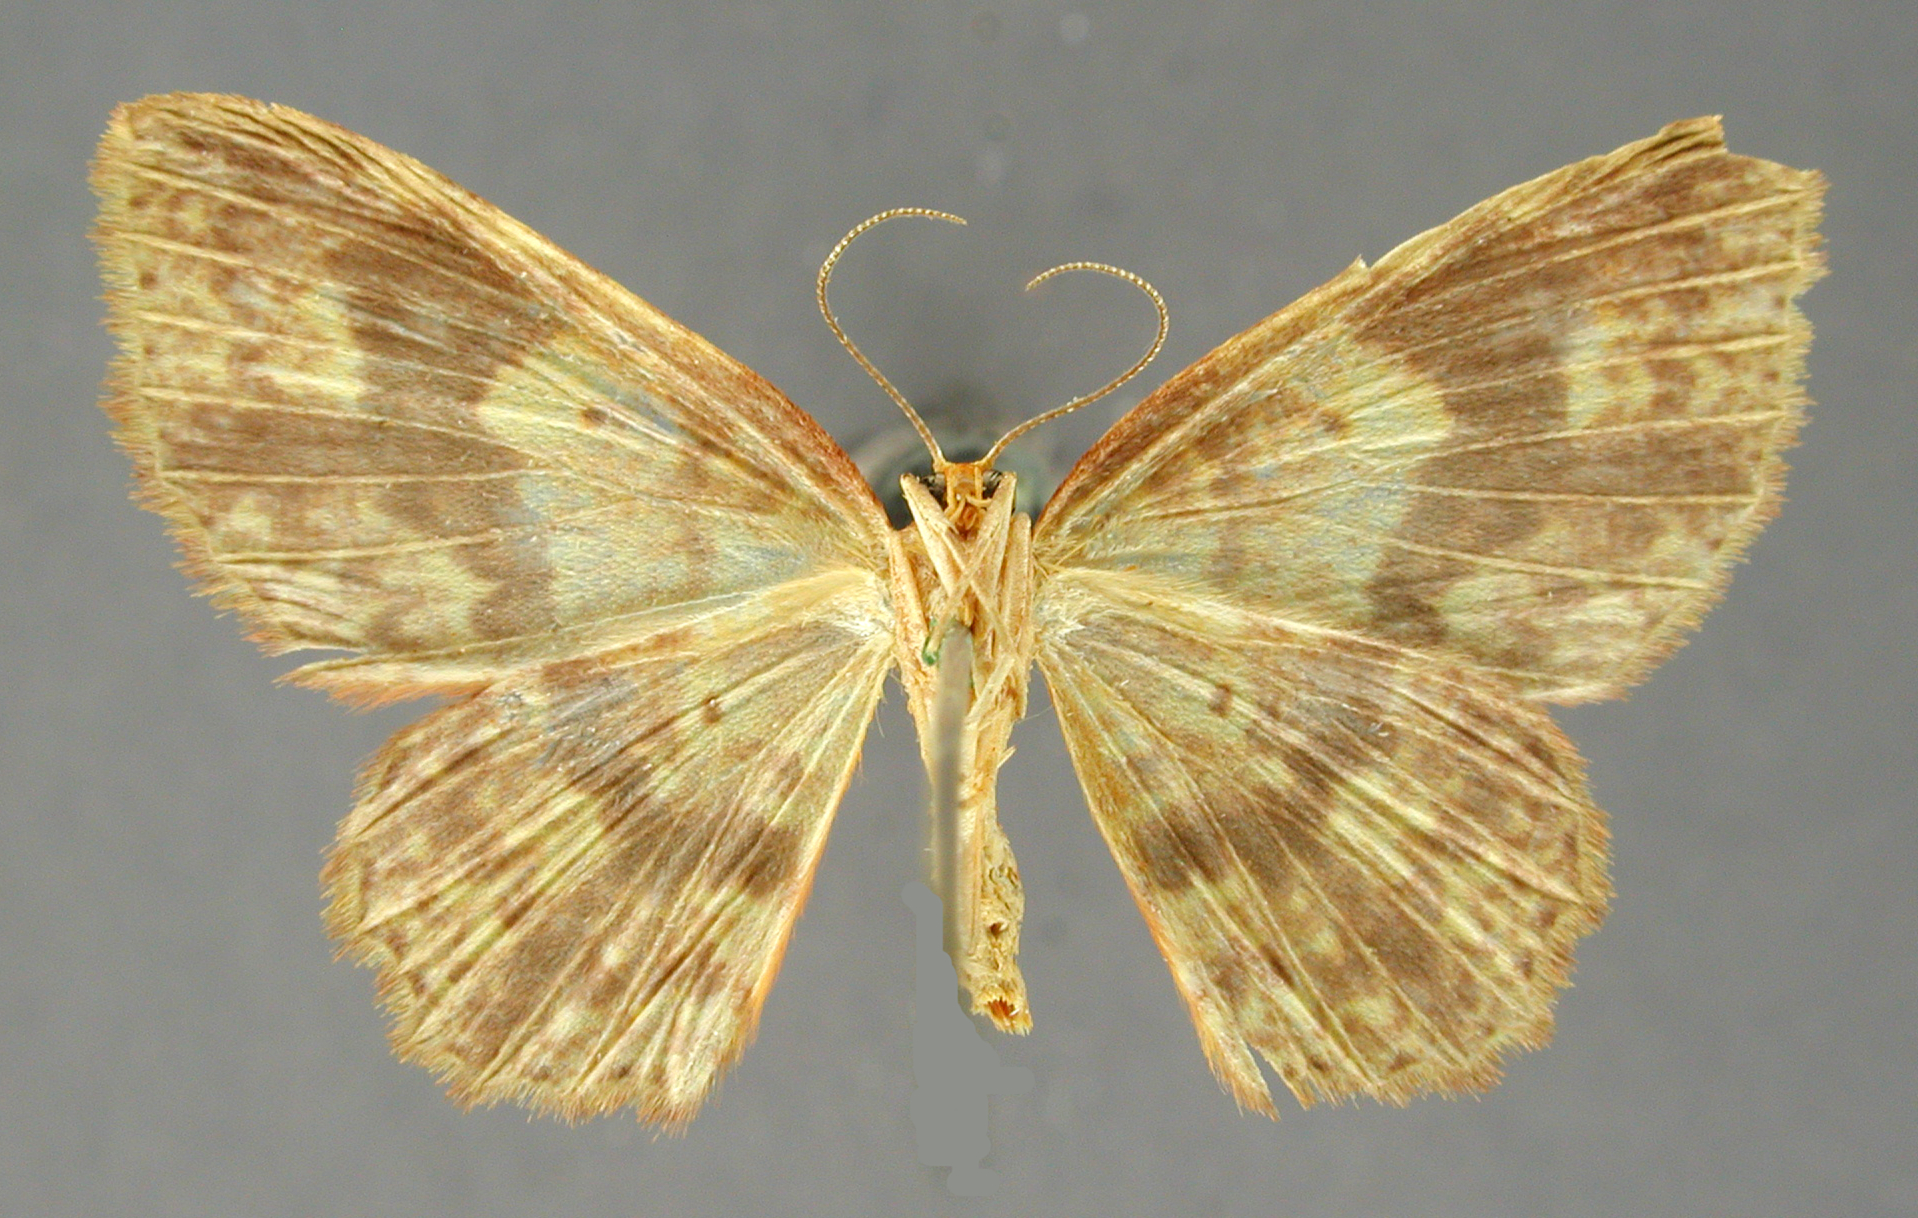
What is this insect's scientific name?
Cambogia lavinia
